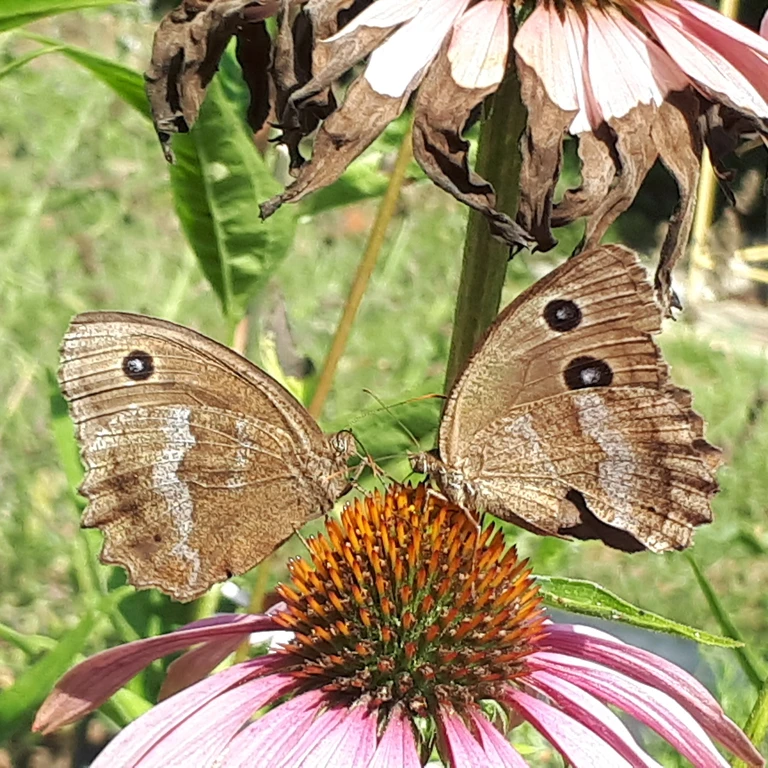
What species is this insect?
Minois dryas
